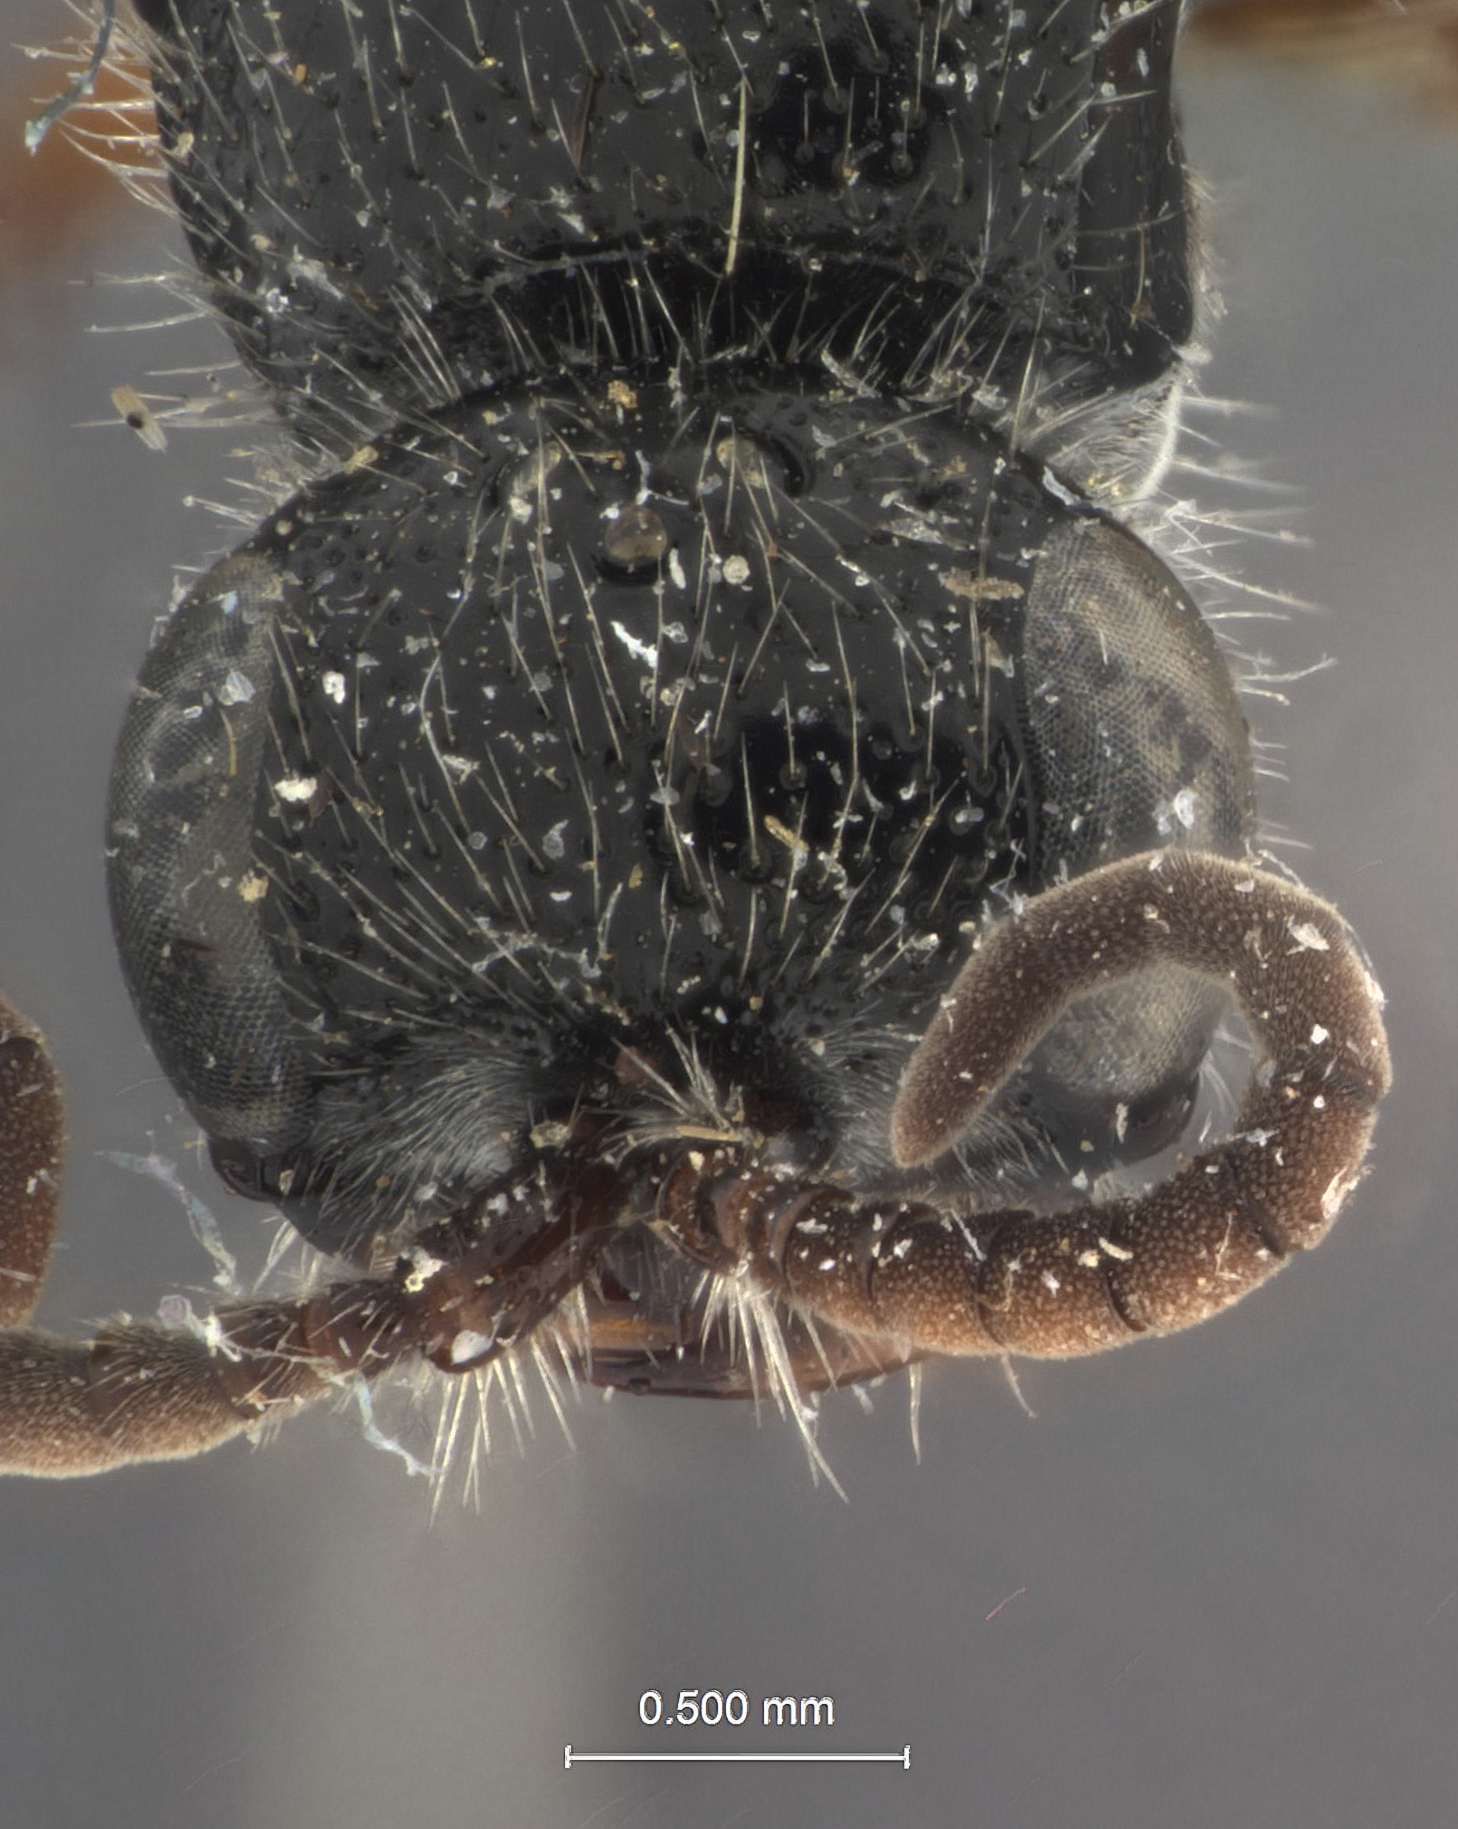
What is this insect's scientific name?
Tiphia wirthi
